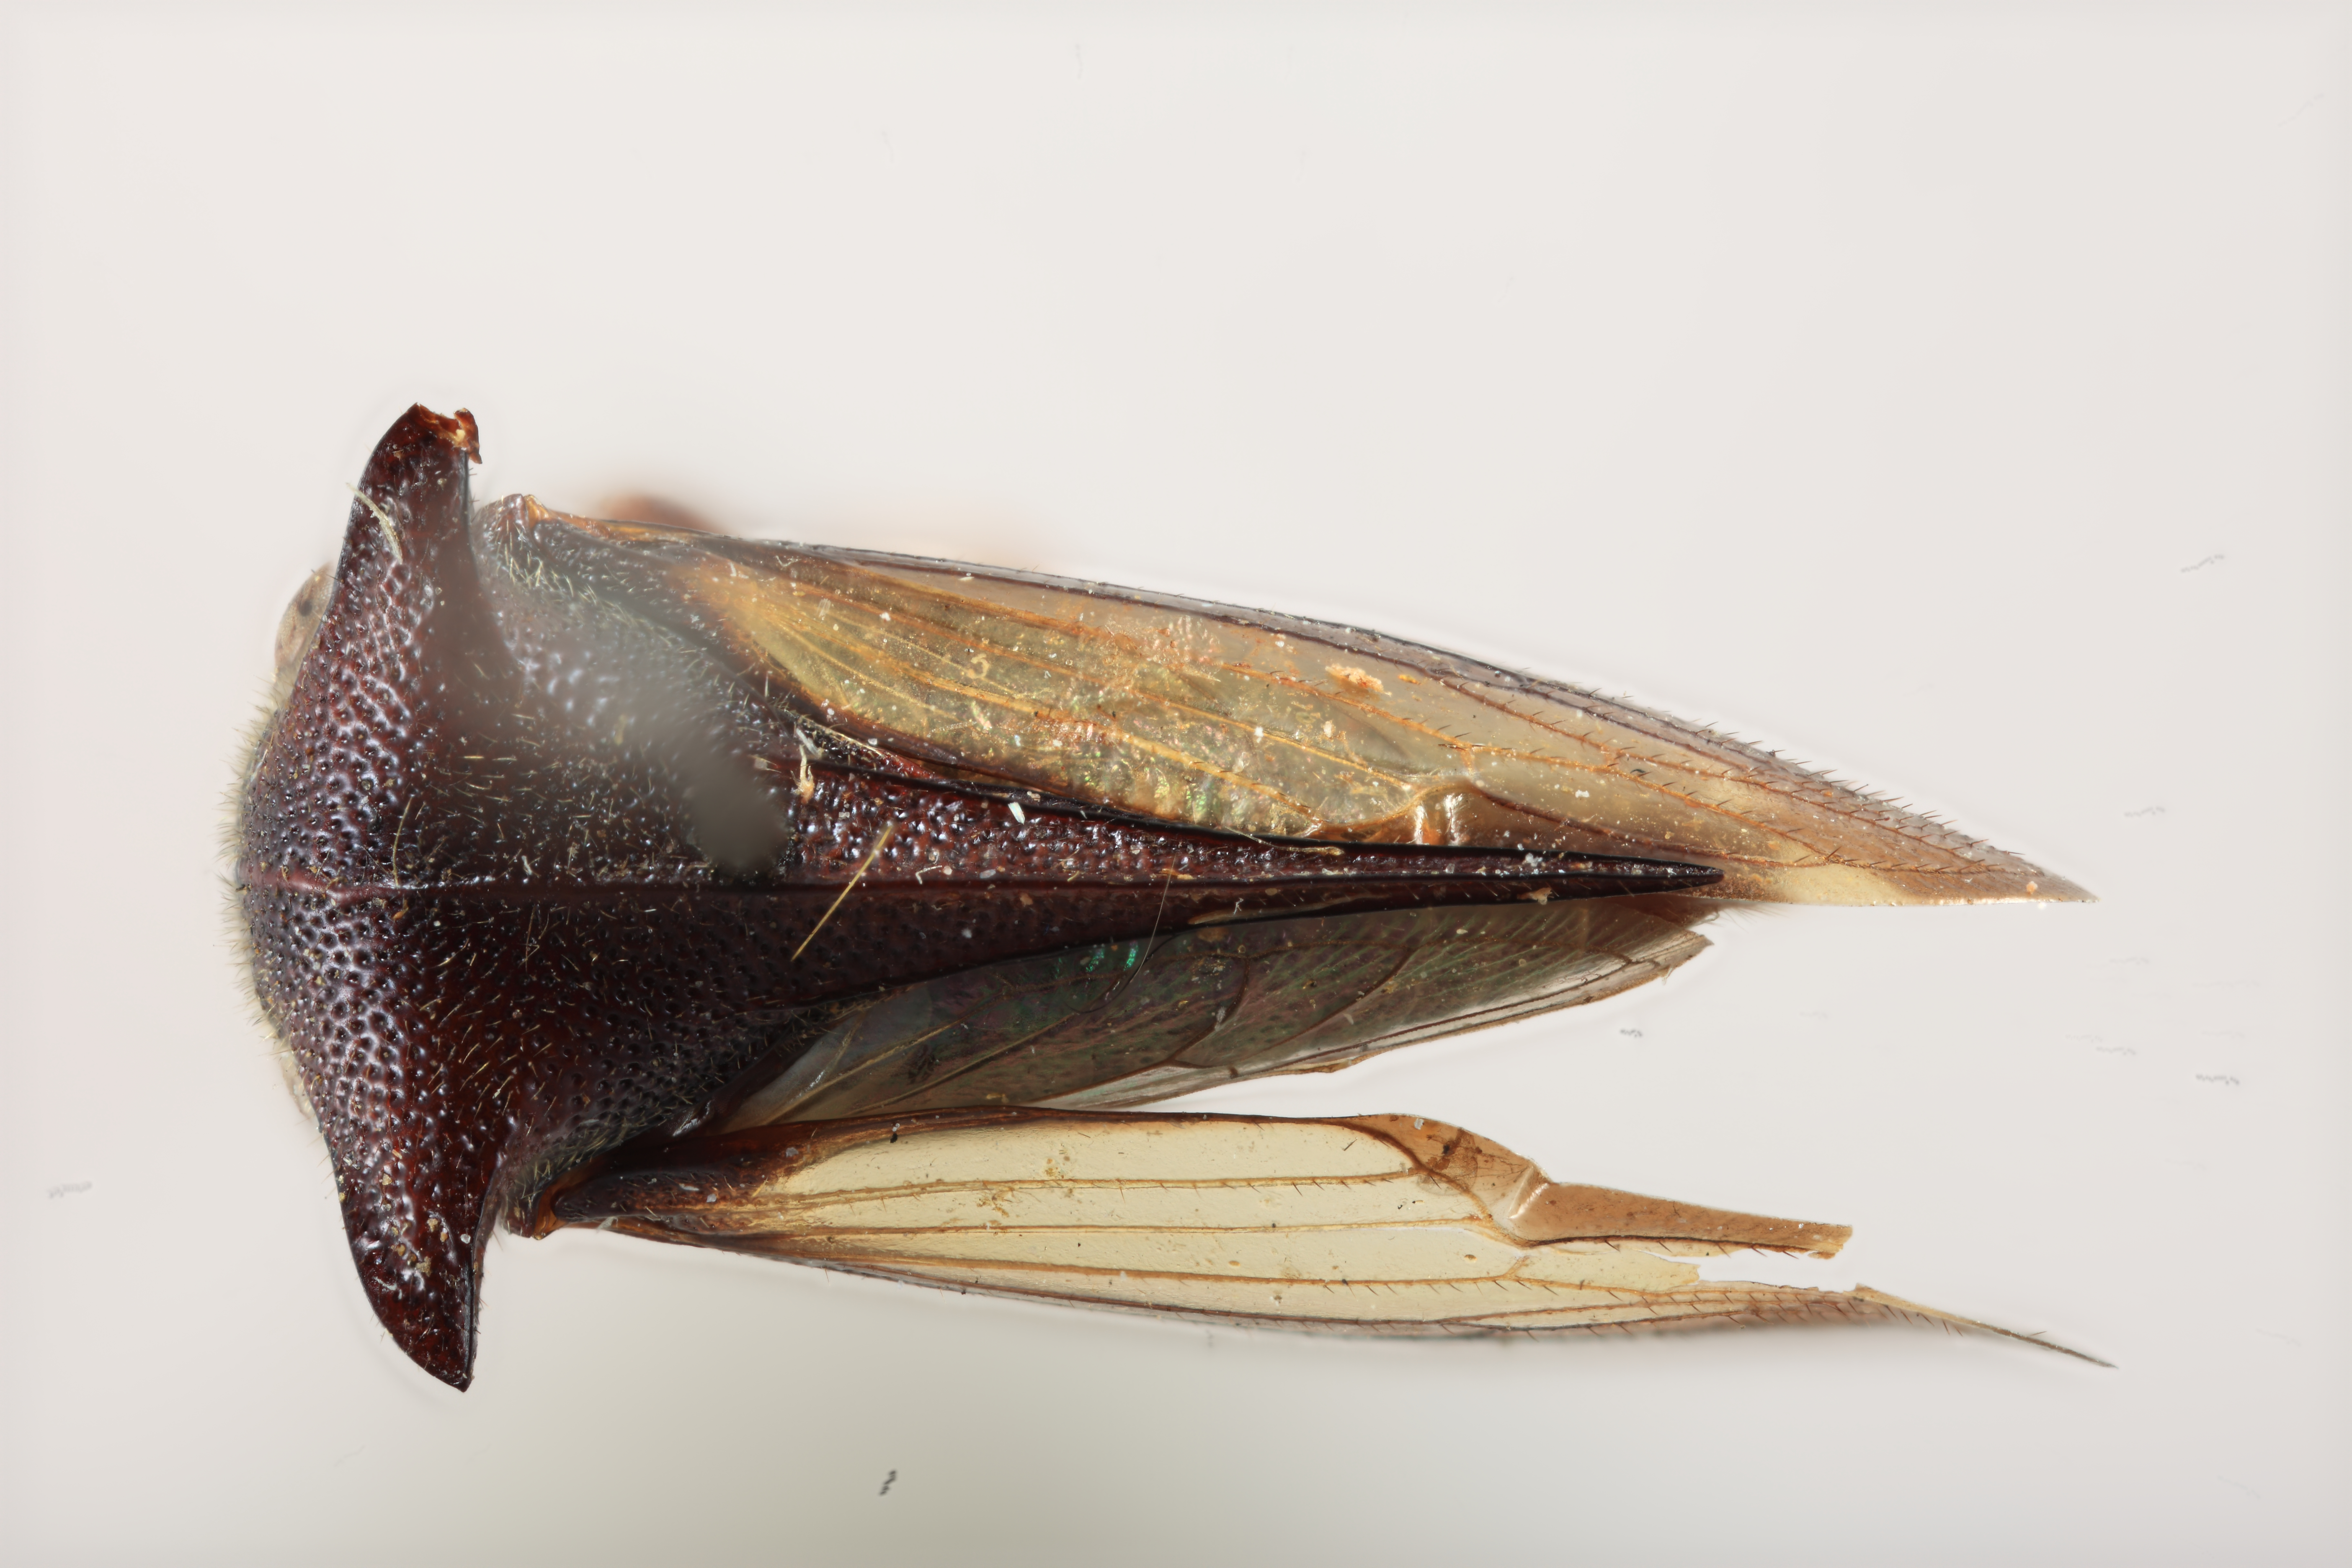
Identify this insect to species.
Periaman brevifrons
